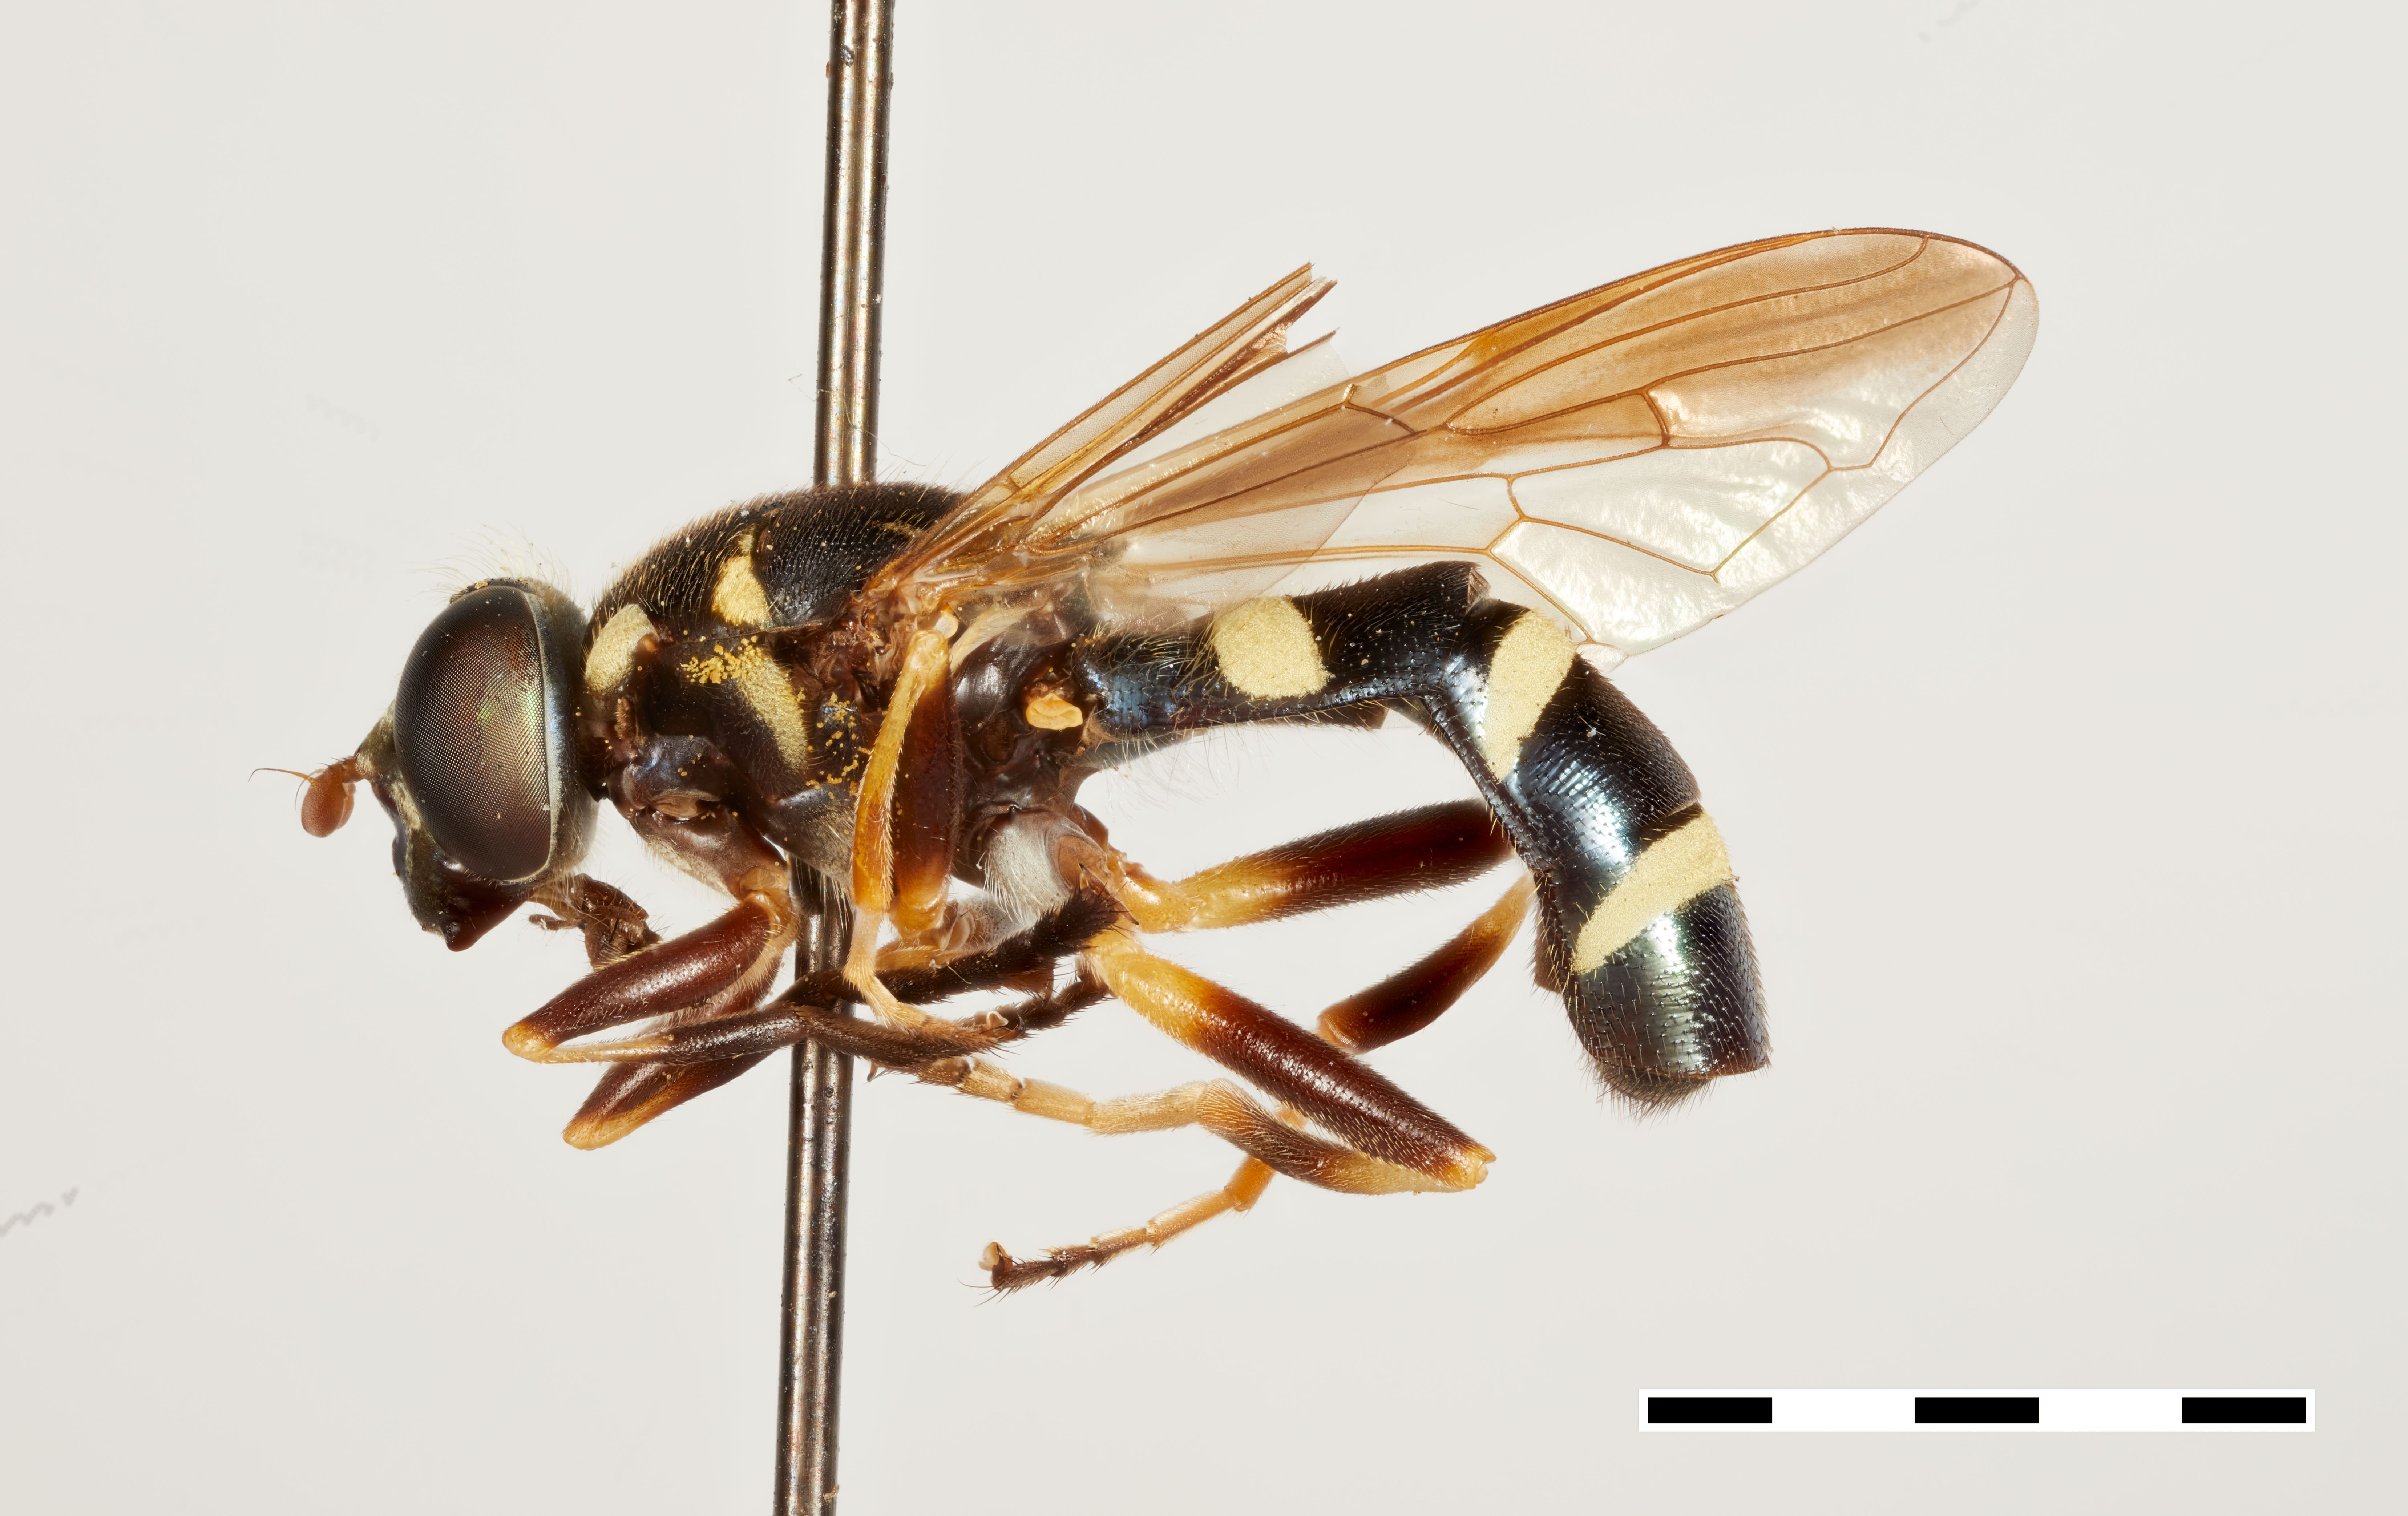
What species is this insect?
Temnostoma barberi
